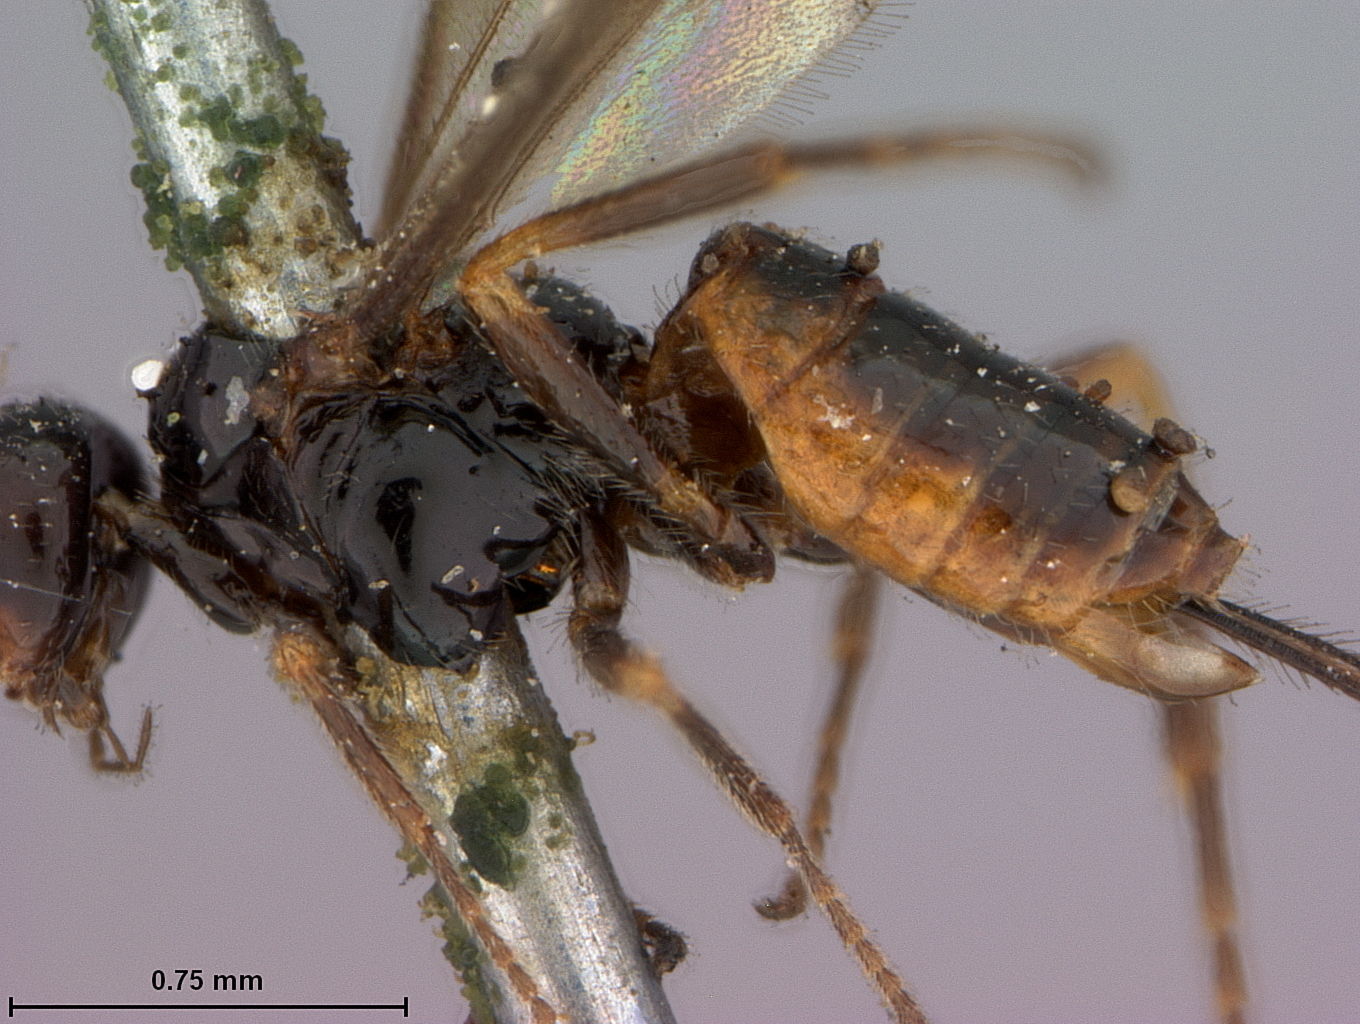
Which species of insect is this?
Bracon minimus
